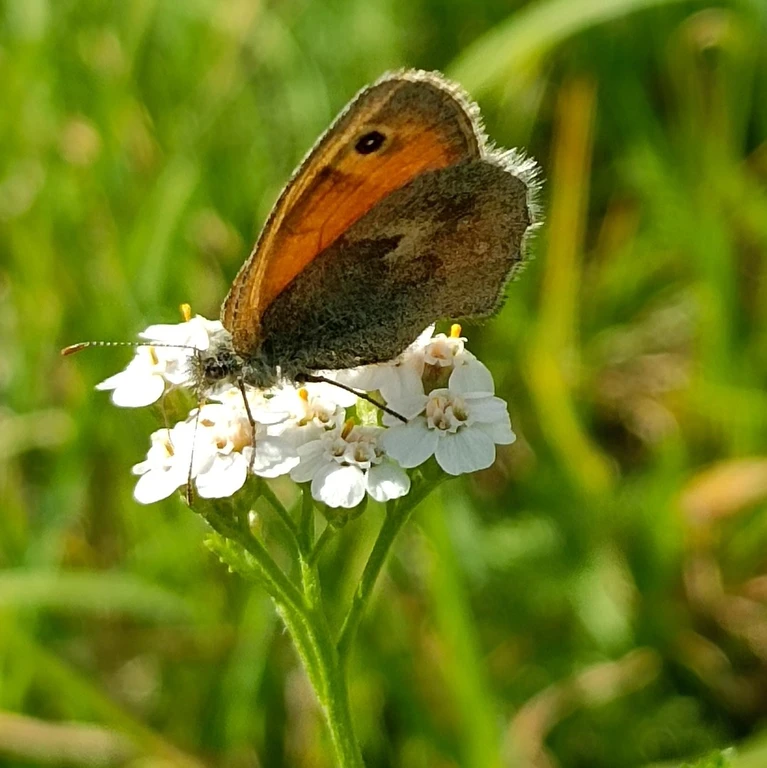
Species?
Coenonympha pamphilus
